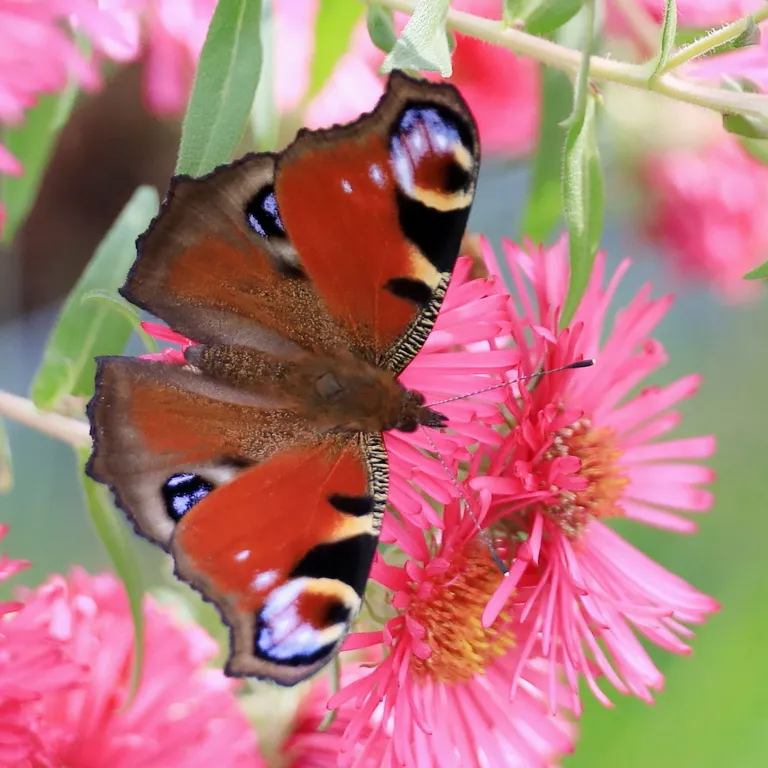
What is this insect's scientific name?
Aglais io
